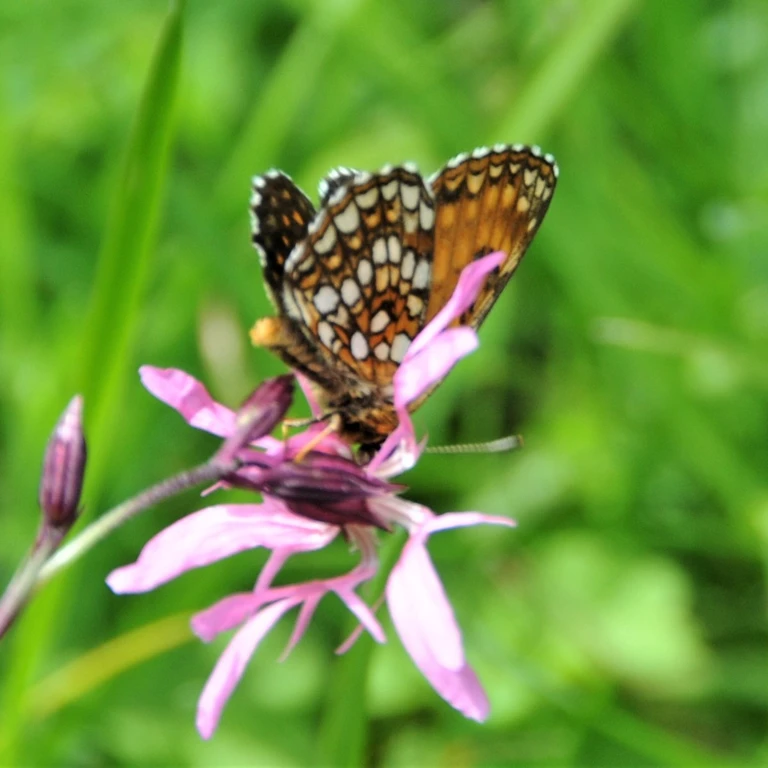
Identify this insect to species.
Melitaea diamina
